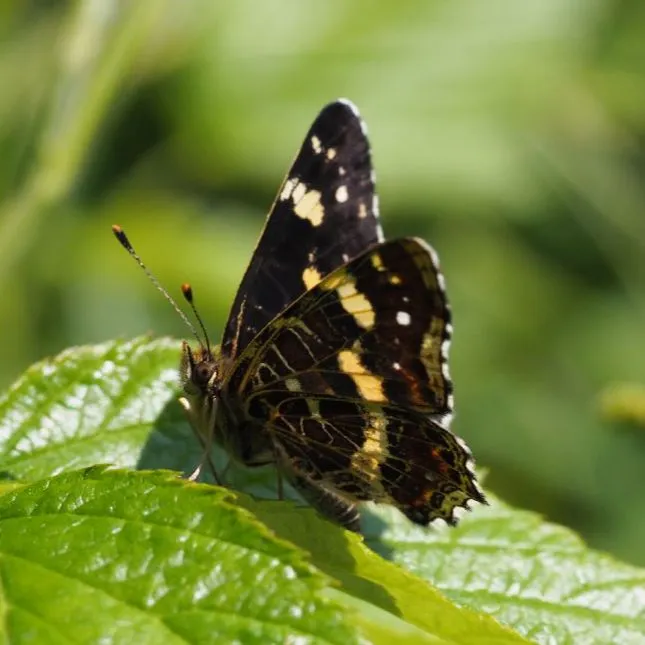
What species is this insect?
Araschnia levana
